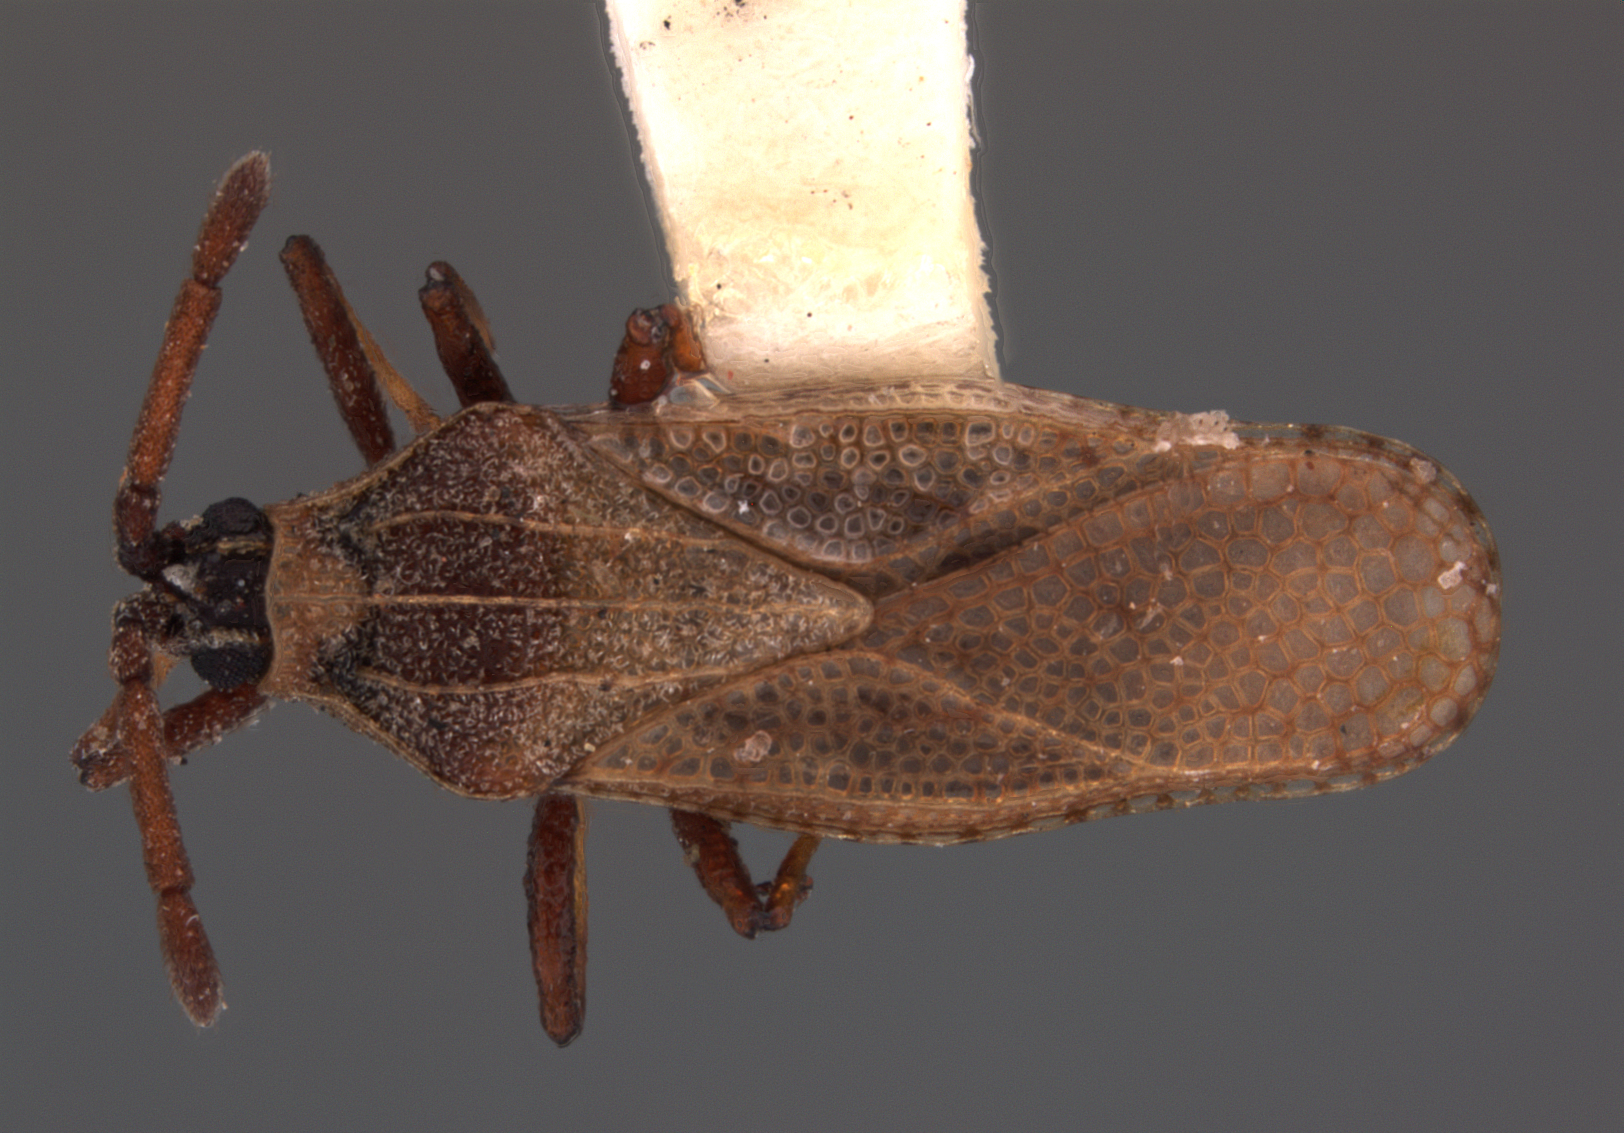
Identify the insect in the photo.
Teleonemia montivaga
